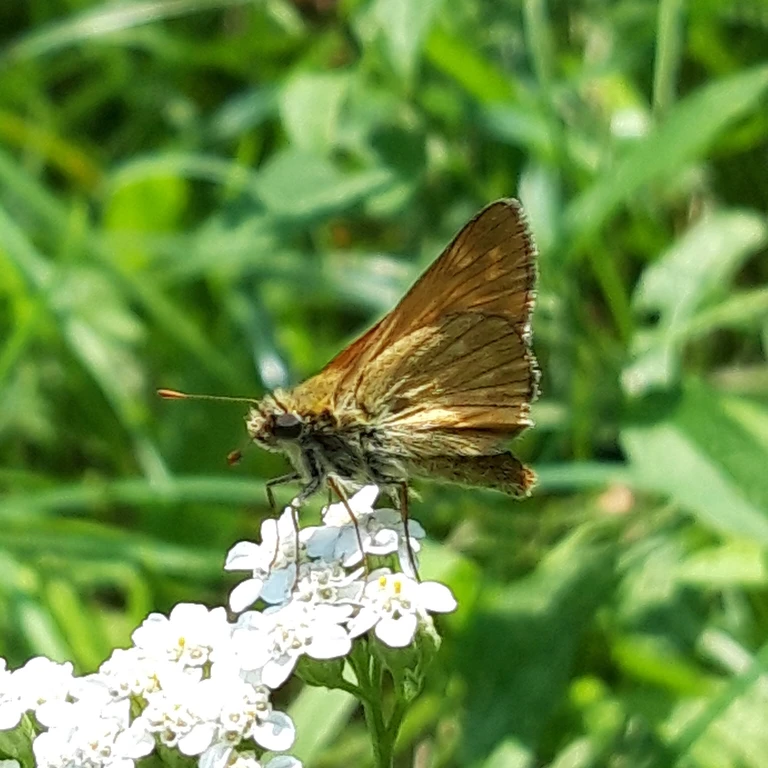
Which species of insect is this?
Ochlodes sylvanus (also Ochlodes venata)
